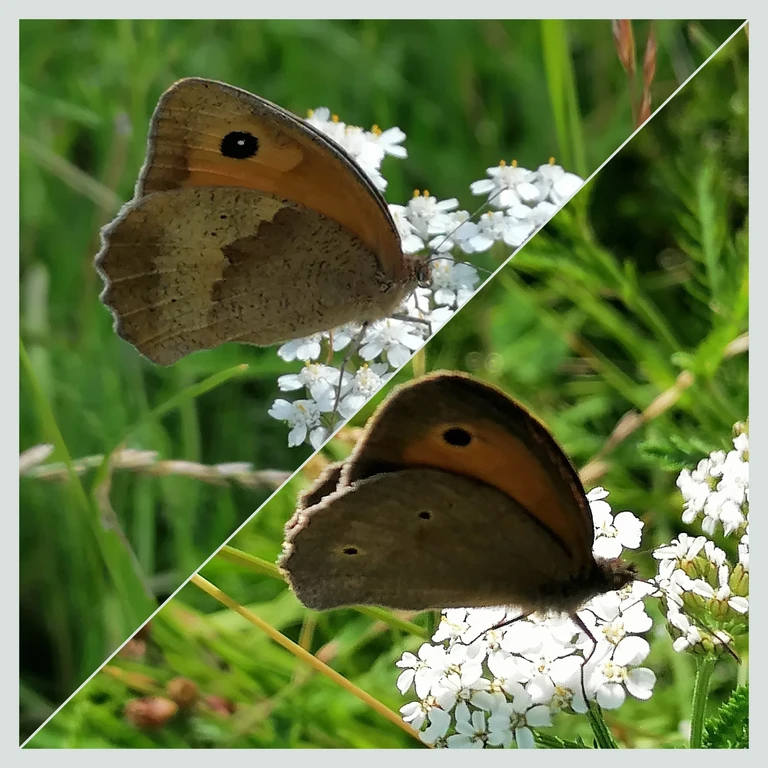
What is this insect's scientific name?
Maniola jurtina
